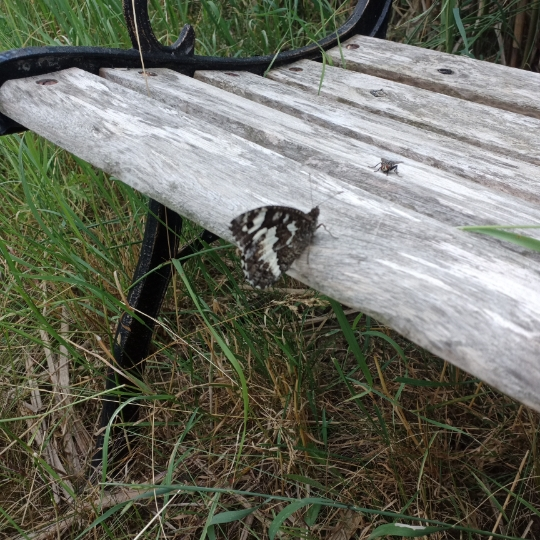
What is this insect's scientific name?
Brintesia circe
